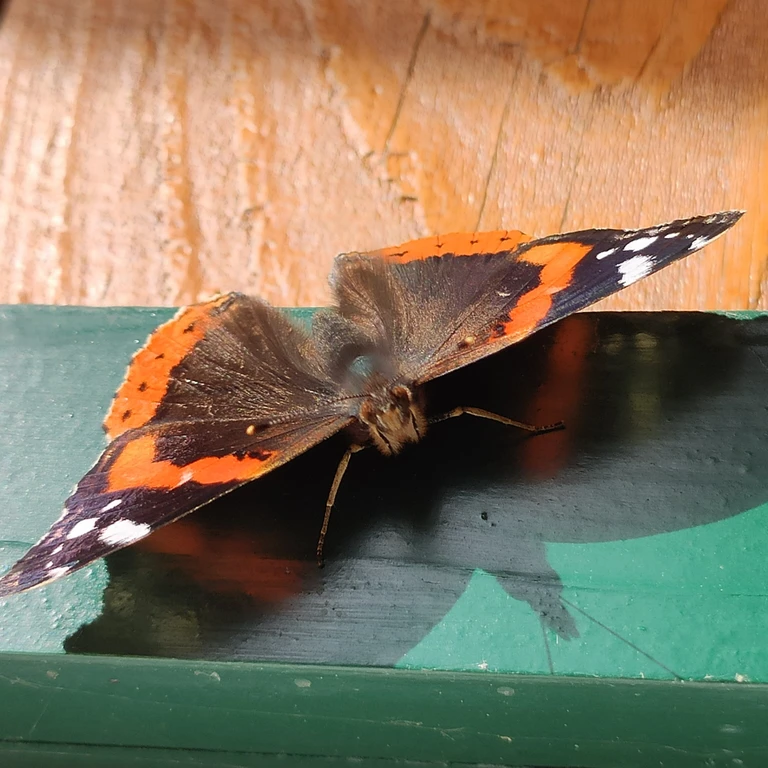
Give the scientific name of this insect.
Vanessa atalanta
